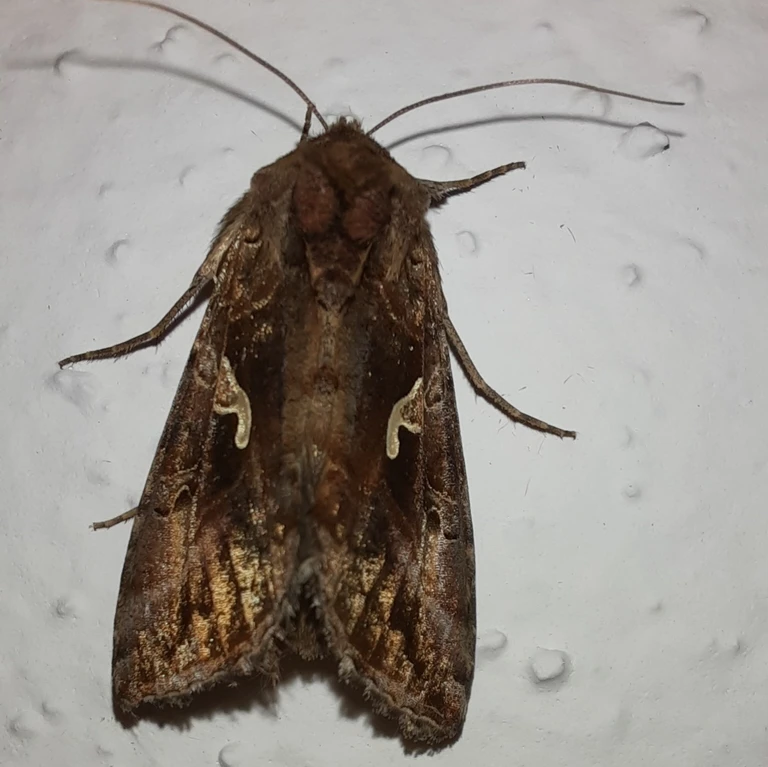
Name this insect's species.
Autographa gamma
